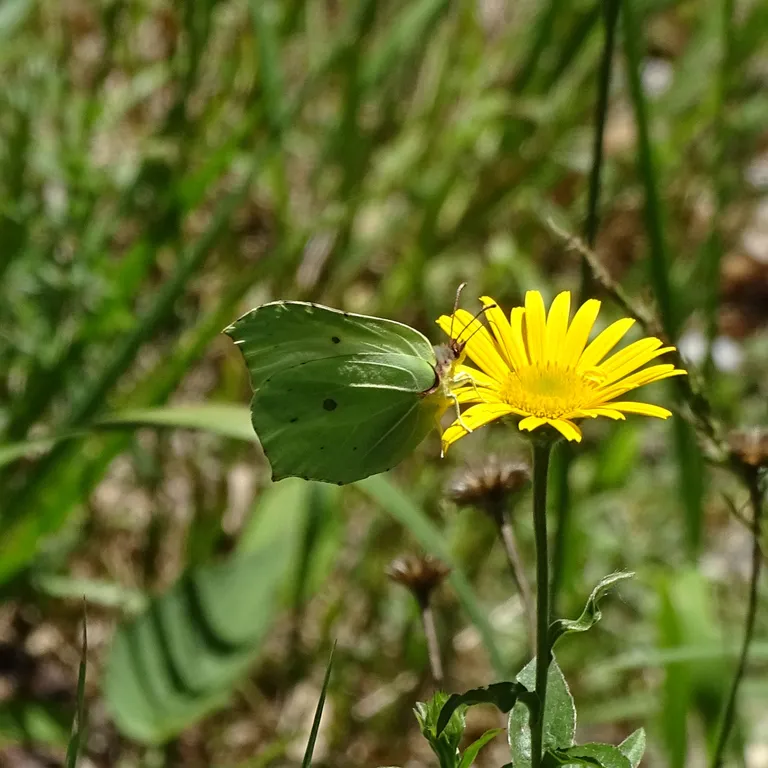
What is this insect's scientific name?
Gonepteryx rhamni
